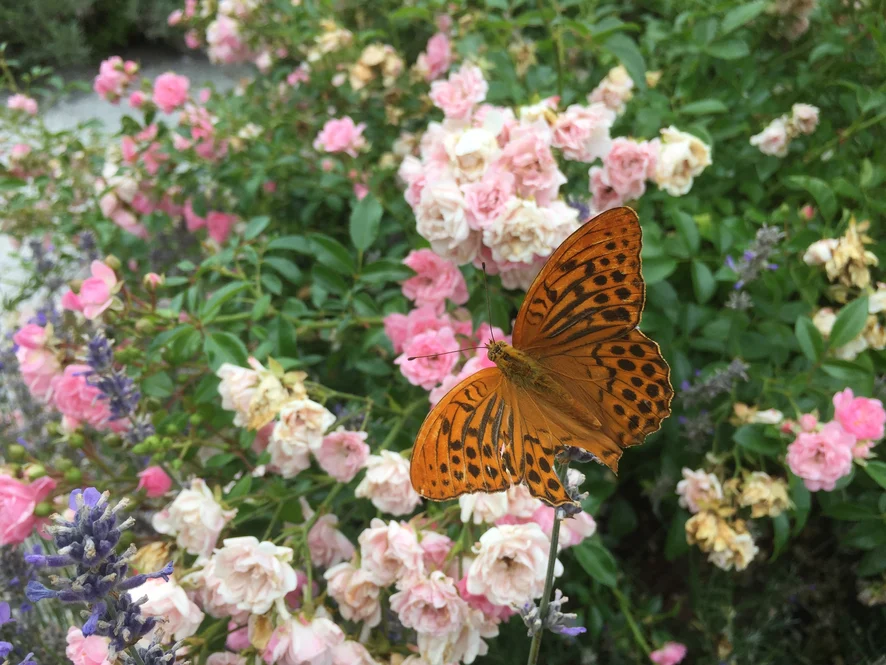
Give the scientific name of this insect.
Argynnis paphia
